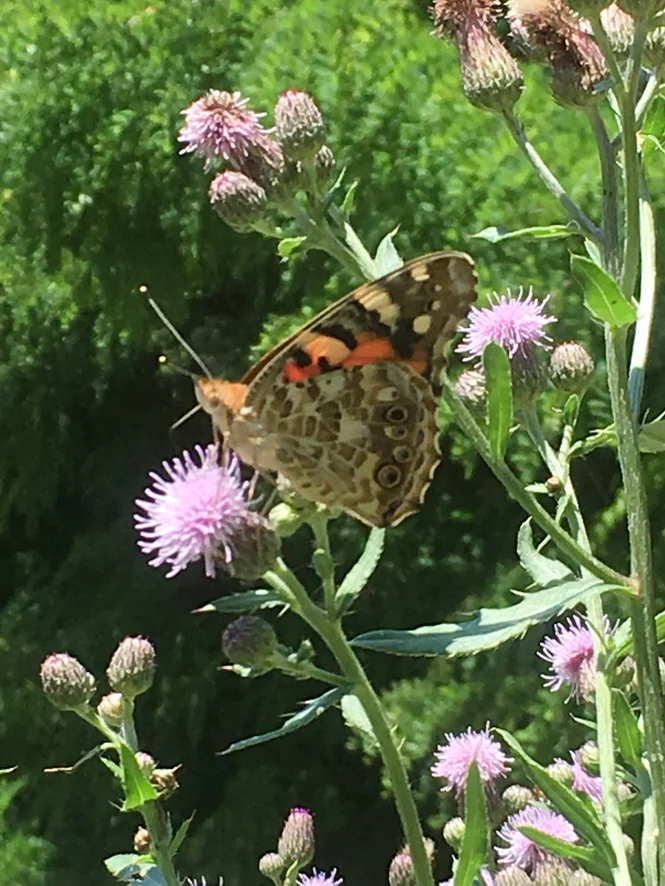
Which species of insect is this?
Vanessa cardui
